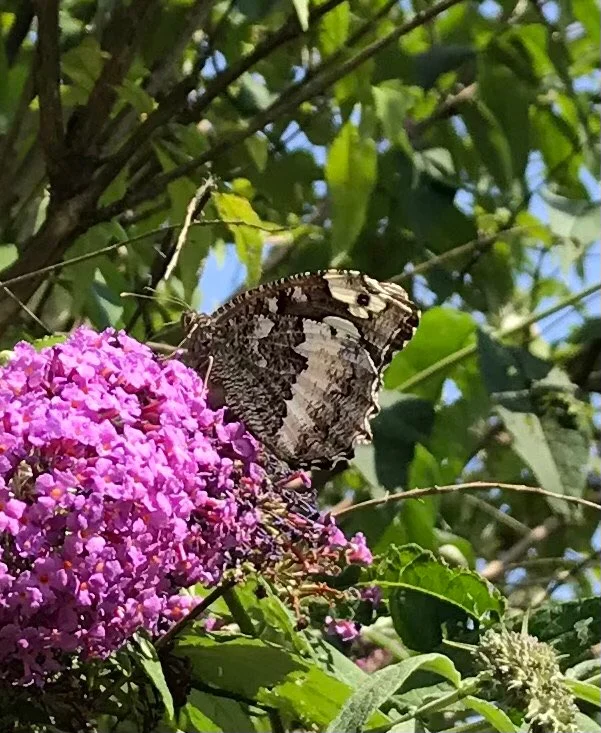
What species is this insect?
Brintesia circe
